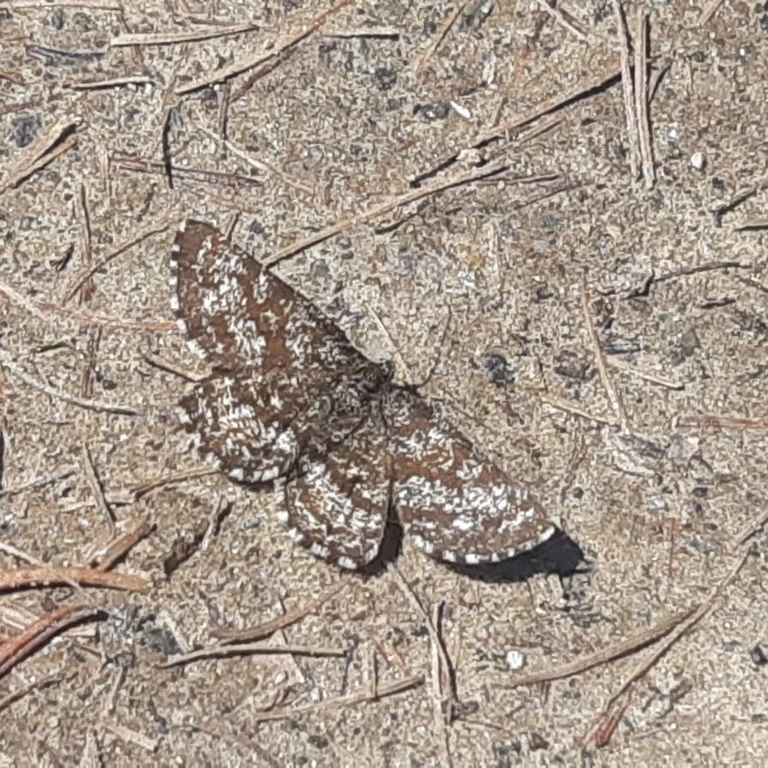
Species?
Ematurga atomaria
